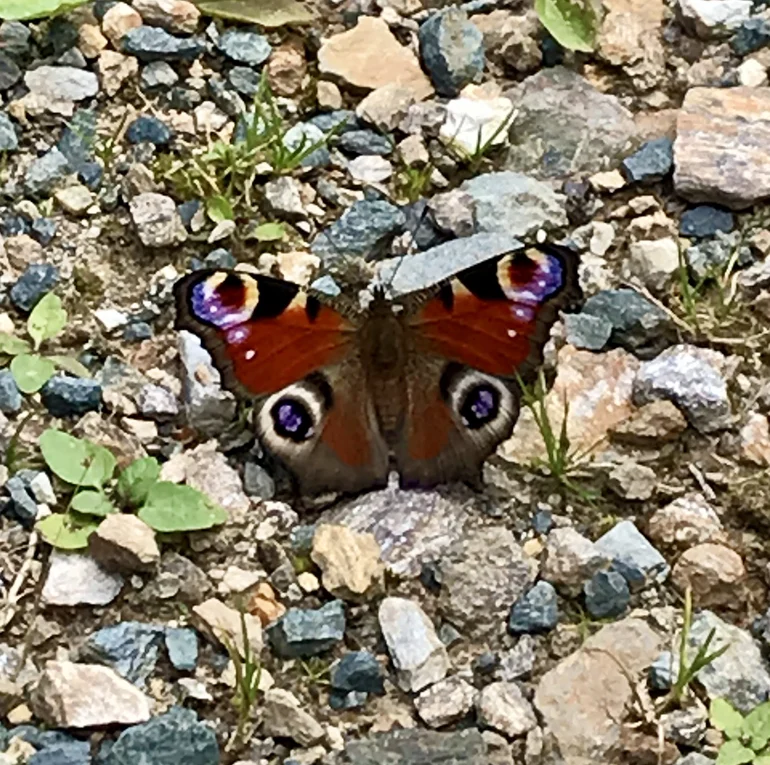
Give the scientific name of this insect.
Aglais io
